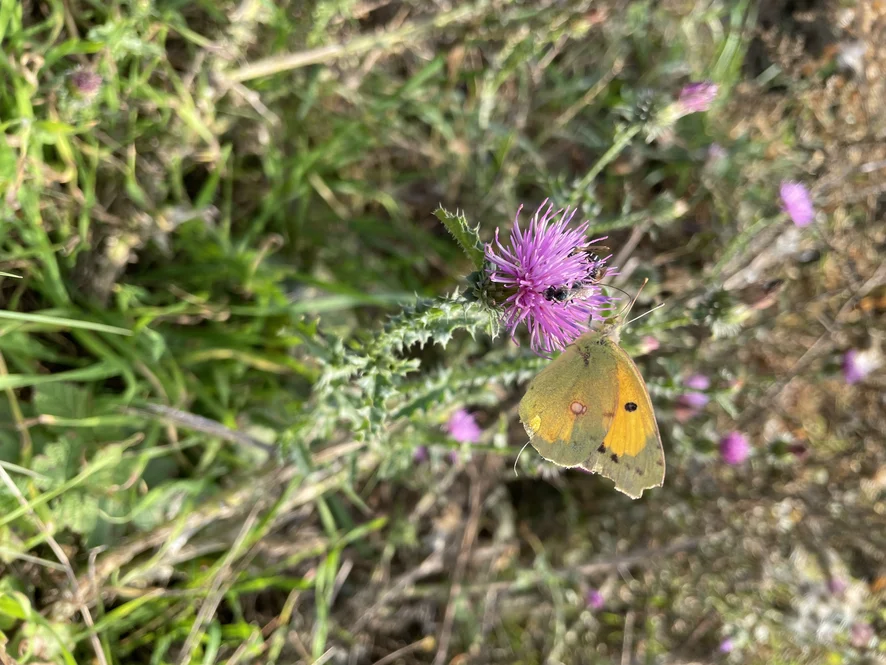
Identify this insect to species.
Colias croceus
